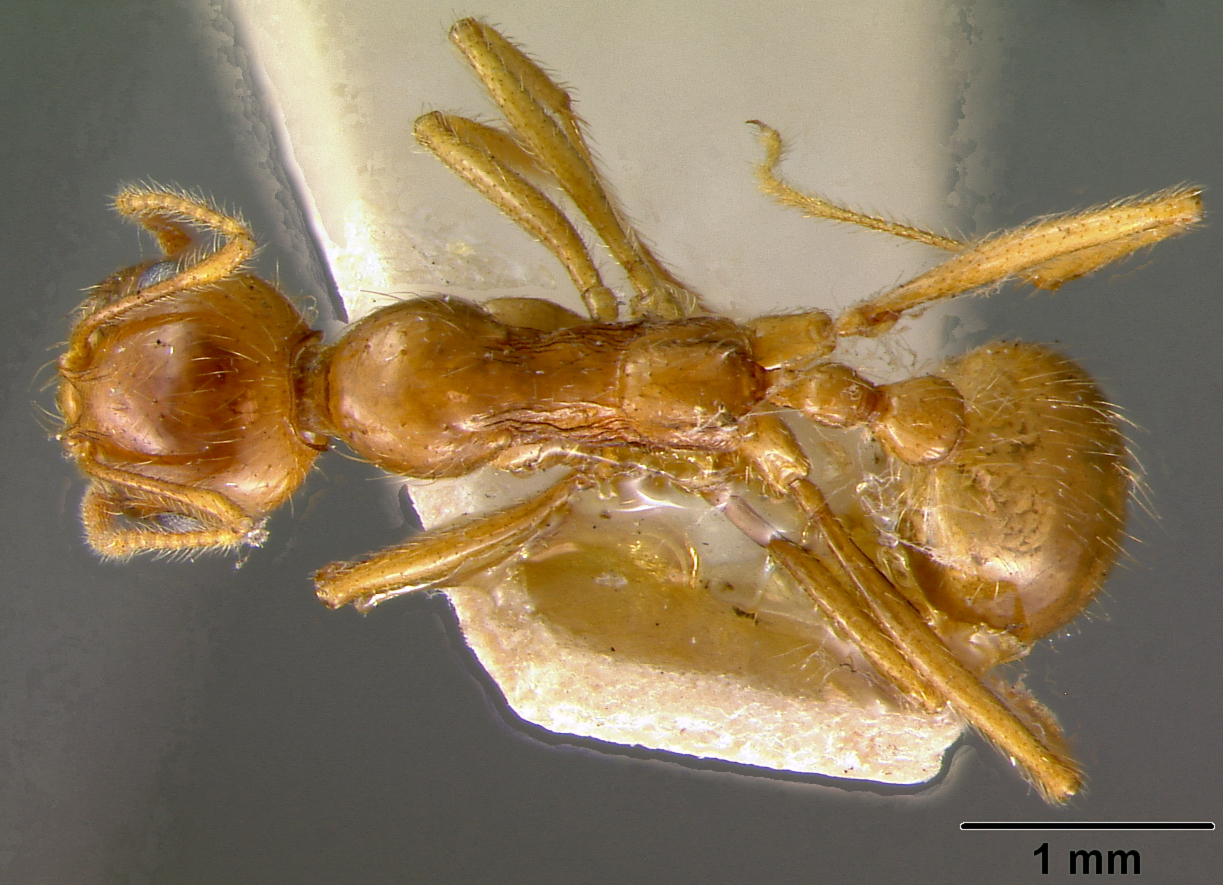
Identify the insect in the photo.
Aphaenogaster barbigula
